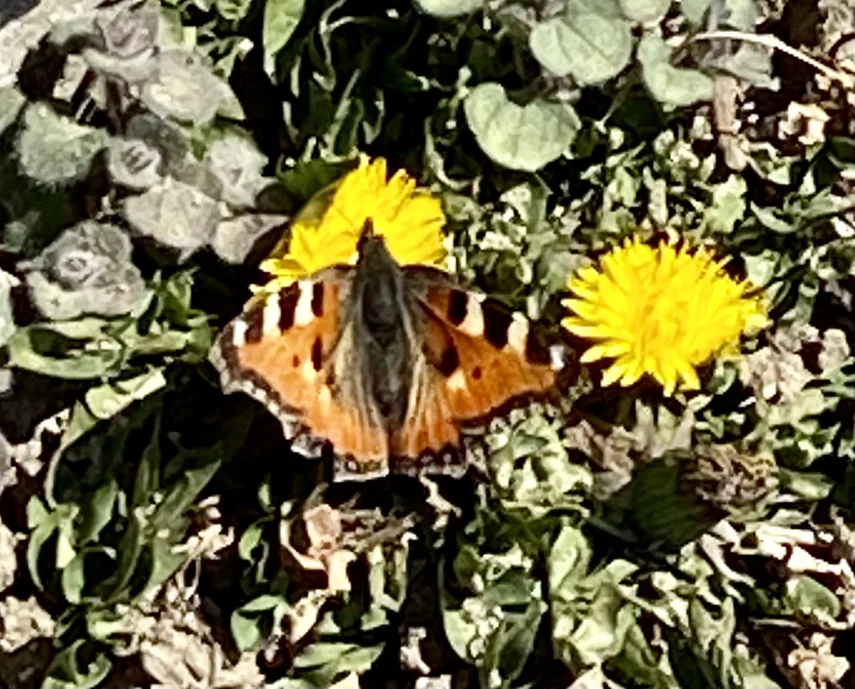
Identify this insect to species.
Aglais urticae
